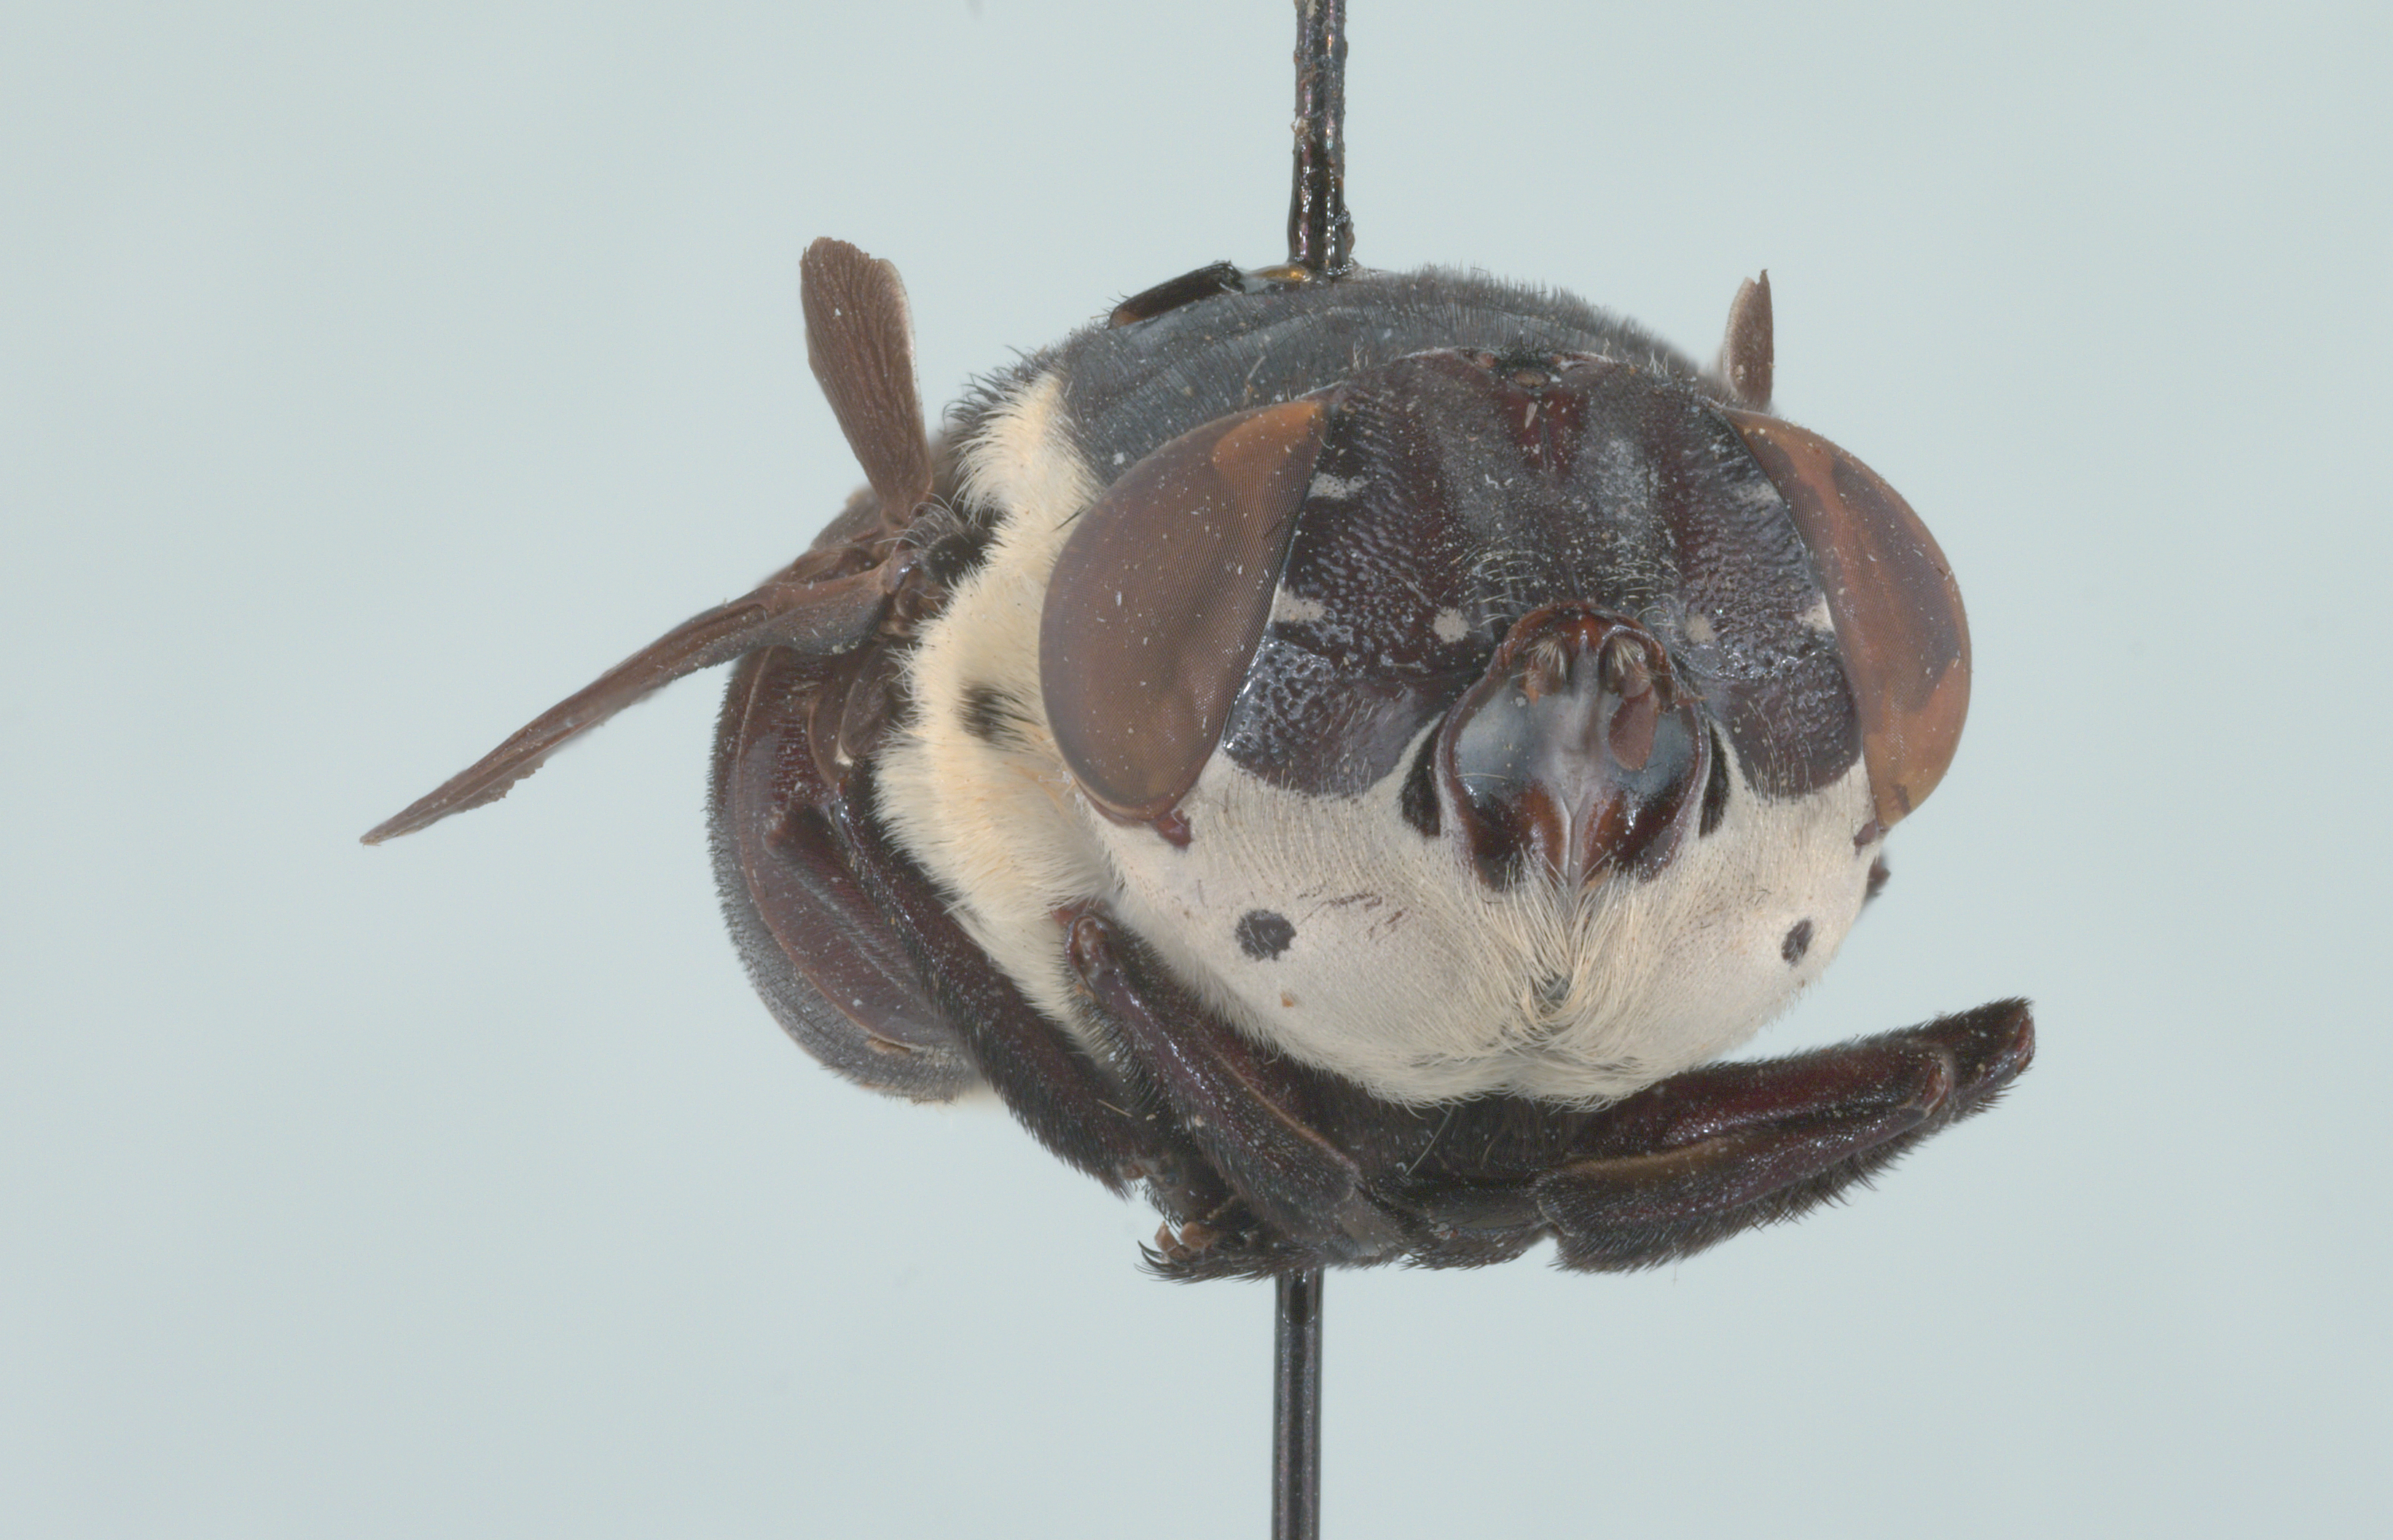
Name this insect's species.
Cuterebra fontinella
